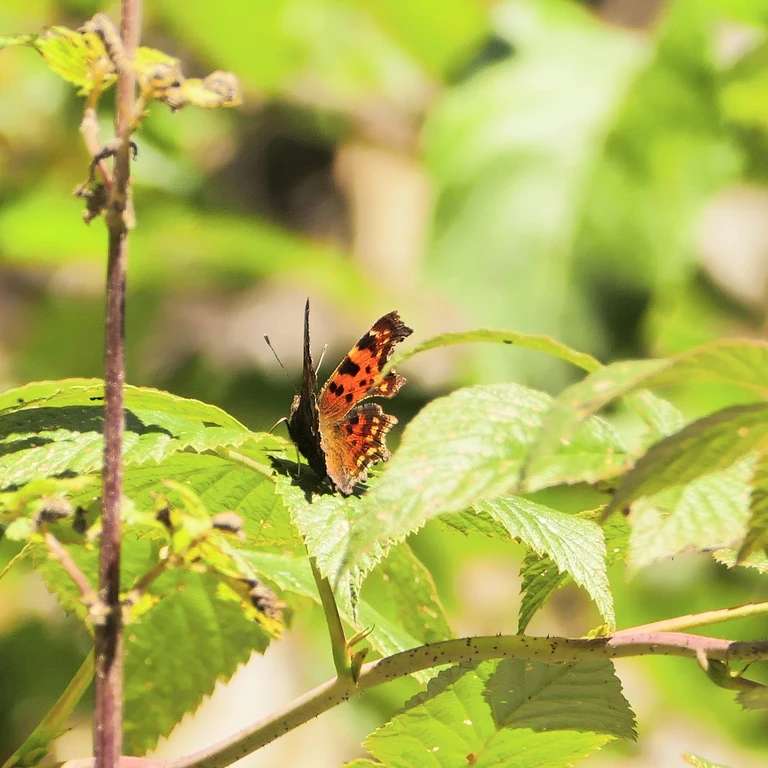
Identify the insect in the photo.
Polygonia c-album
